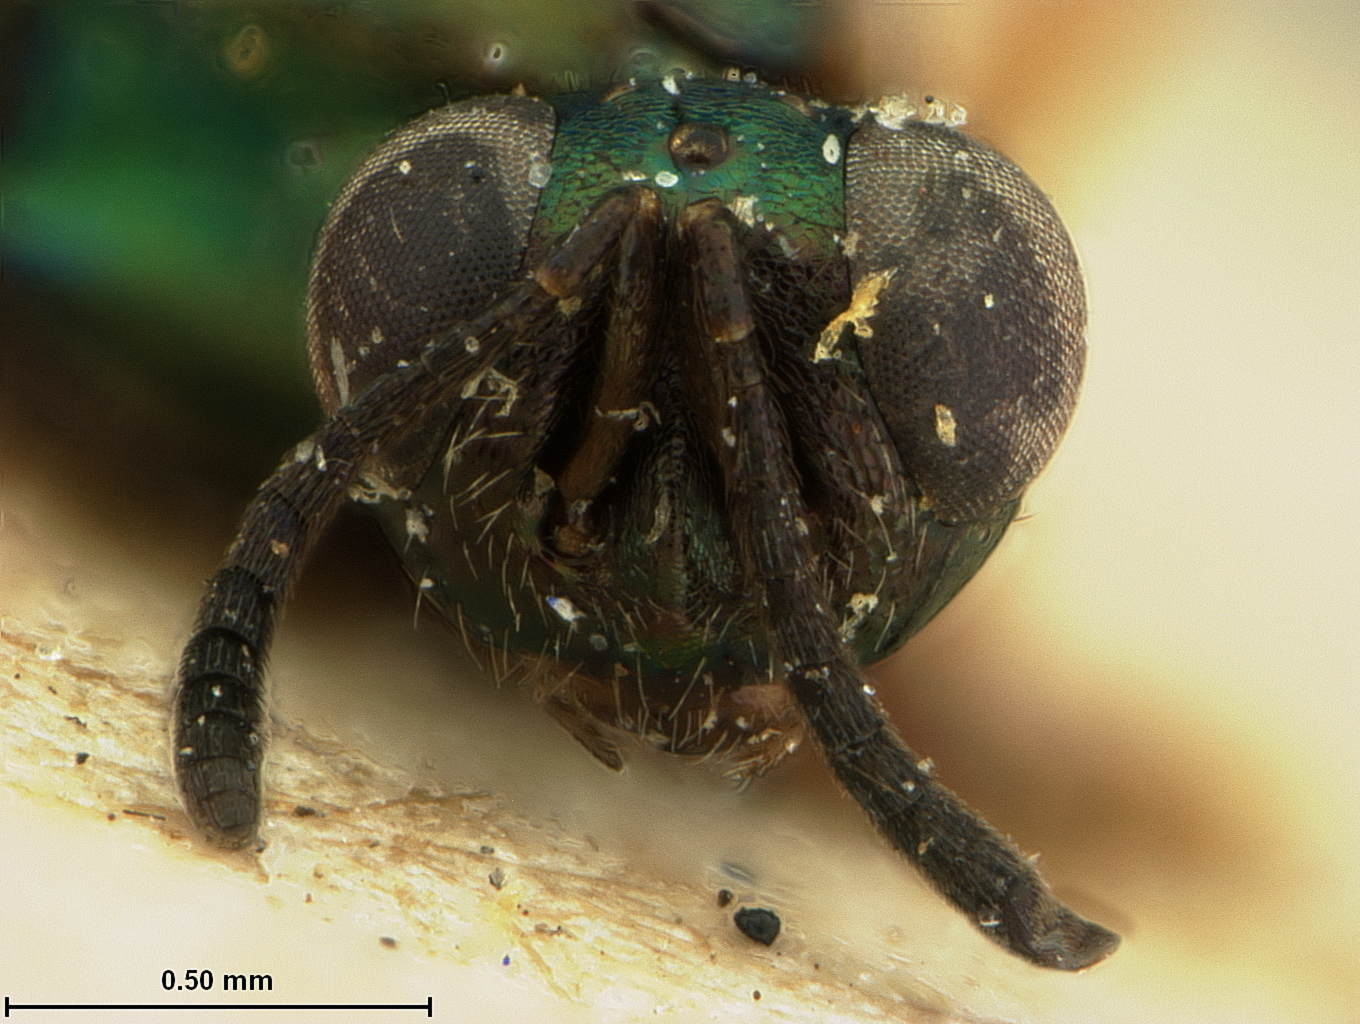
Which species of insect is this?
Eupelmus konae
